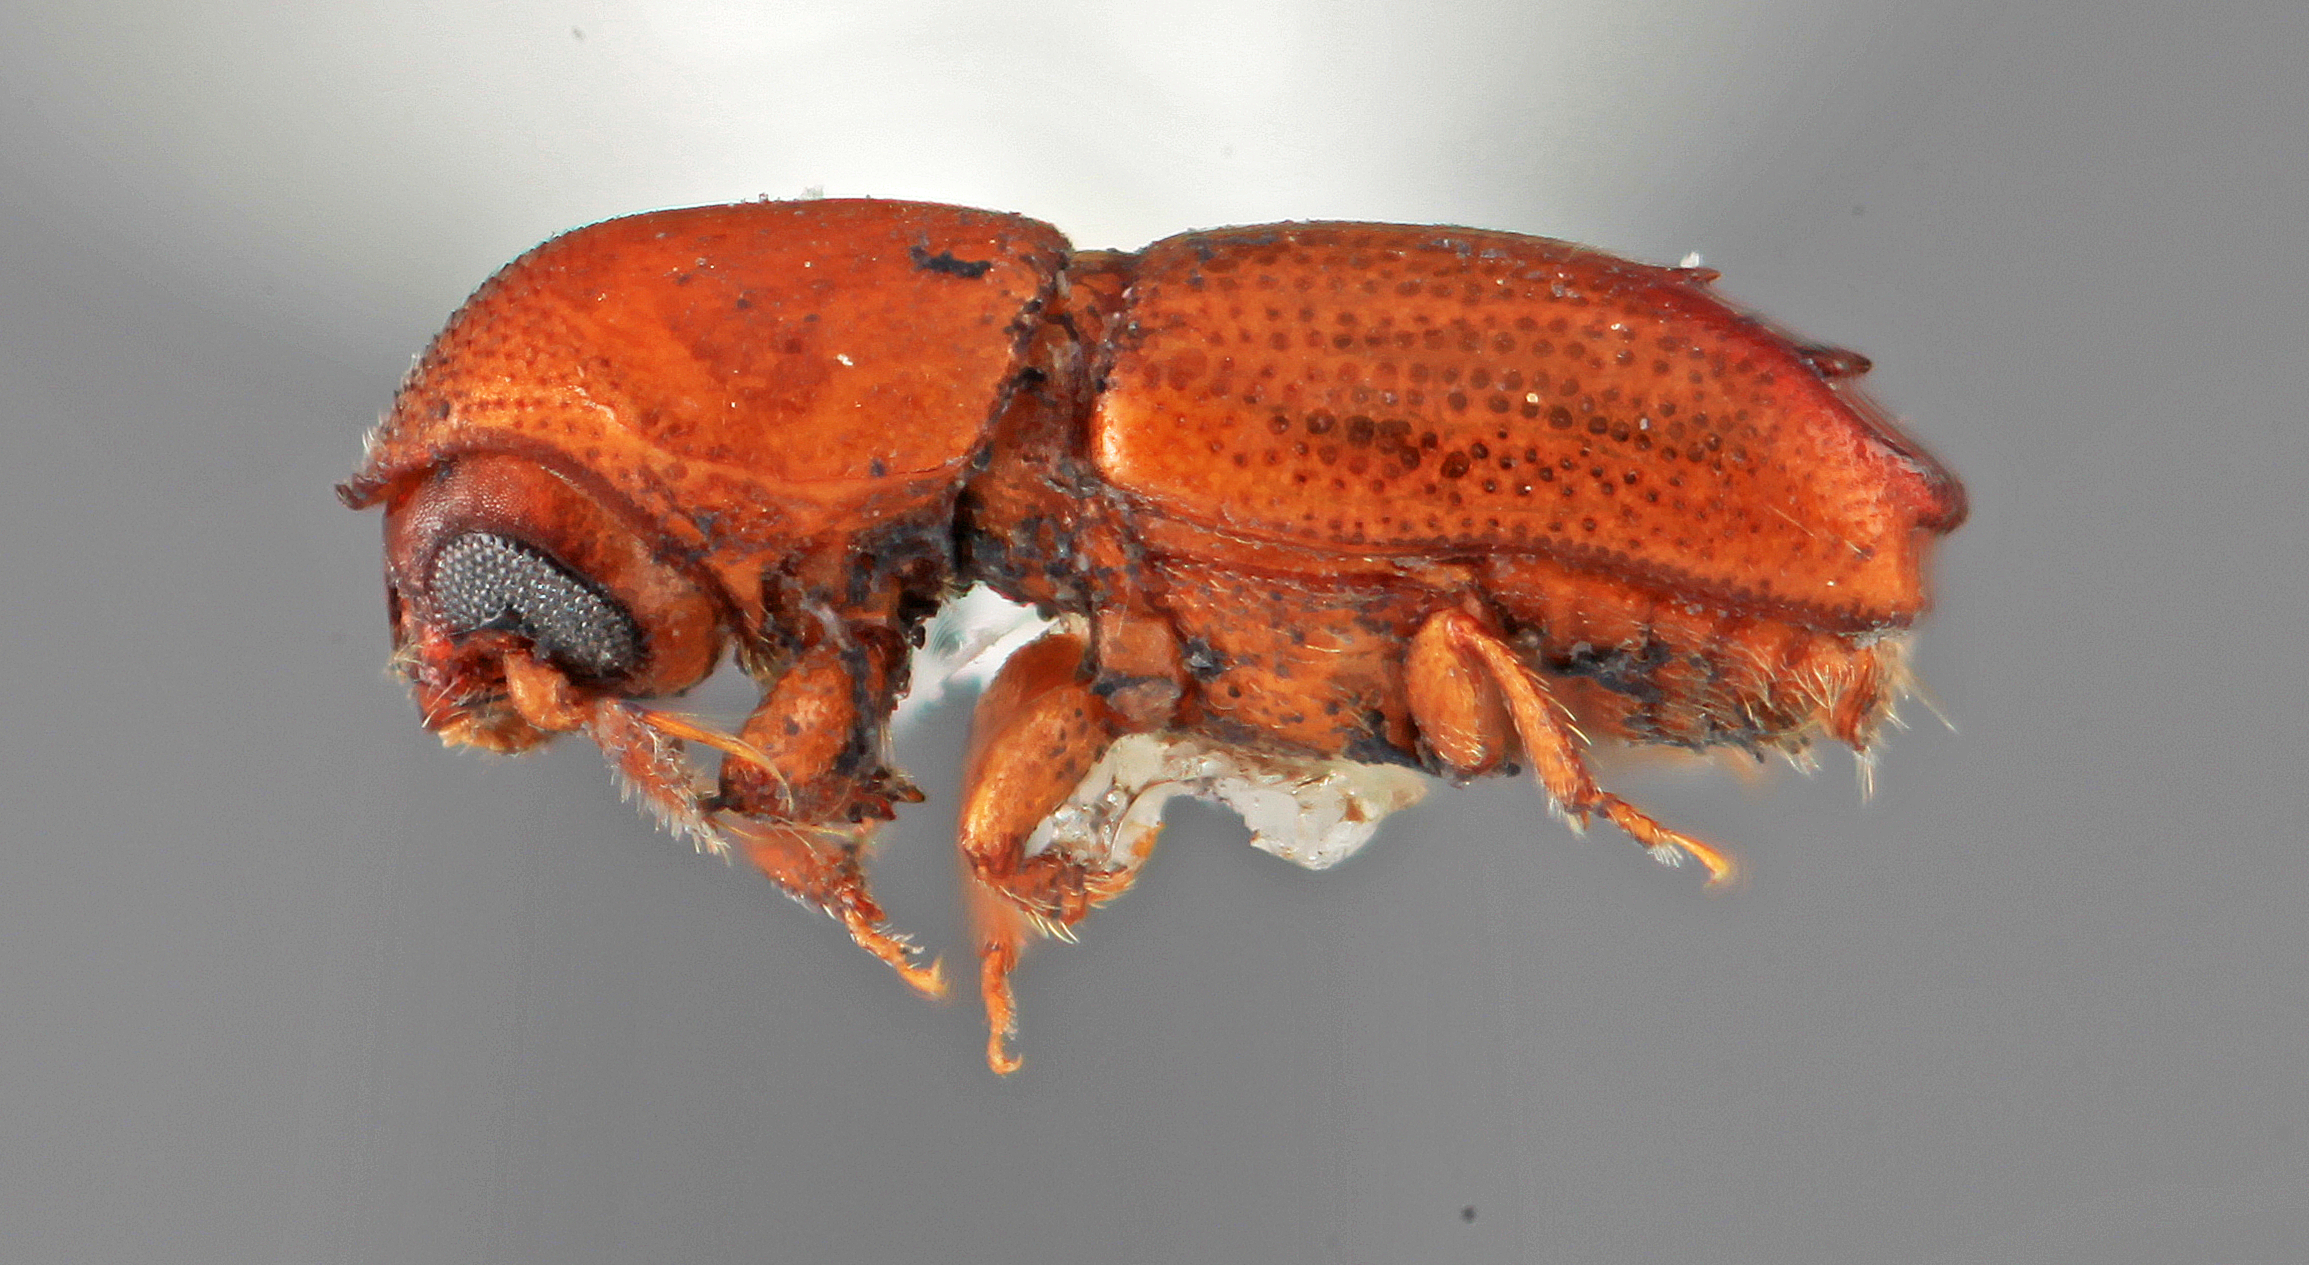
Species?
Tricolus bicavus
